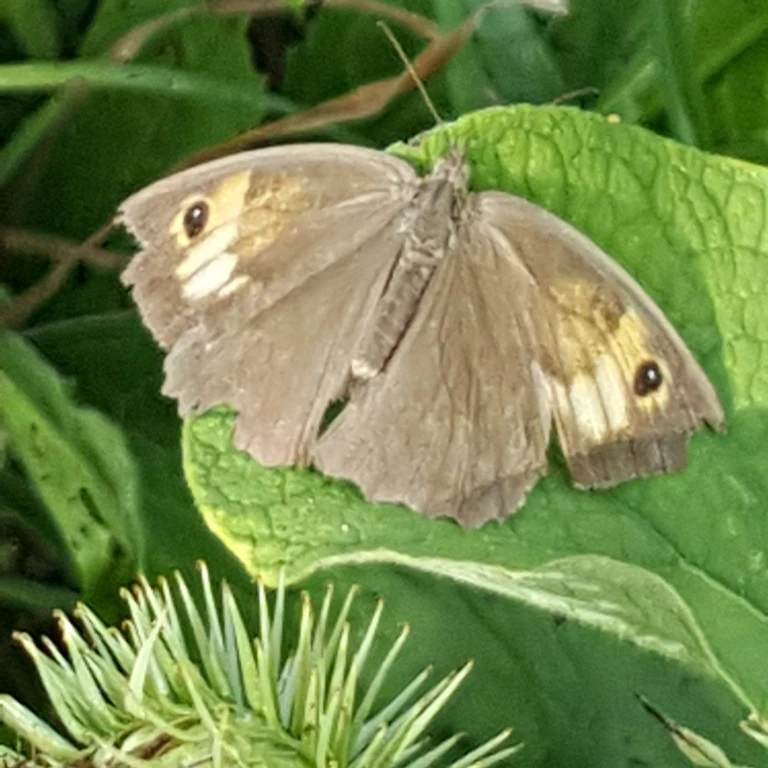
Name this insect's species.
Maniola jurtina
